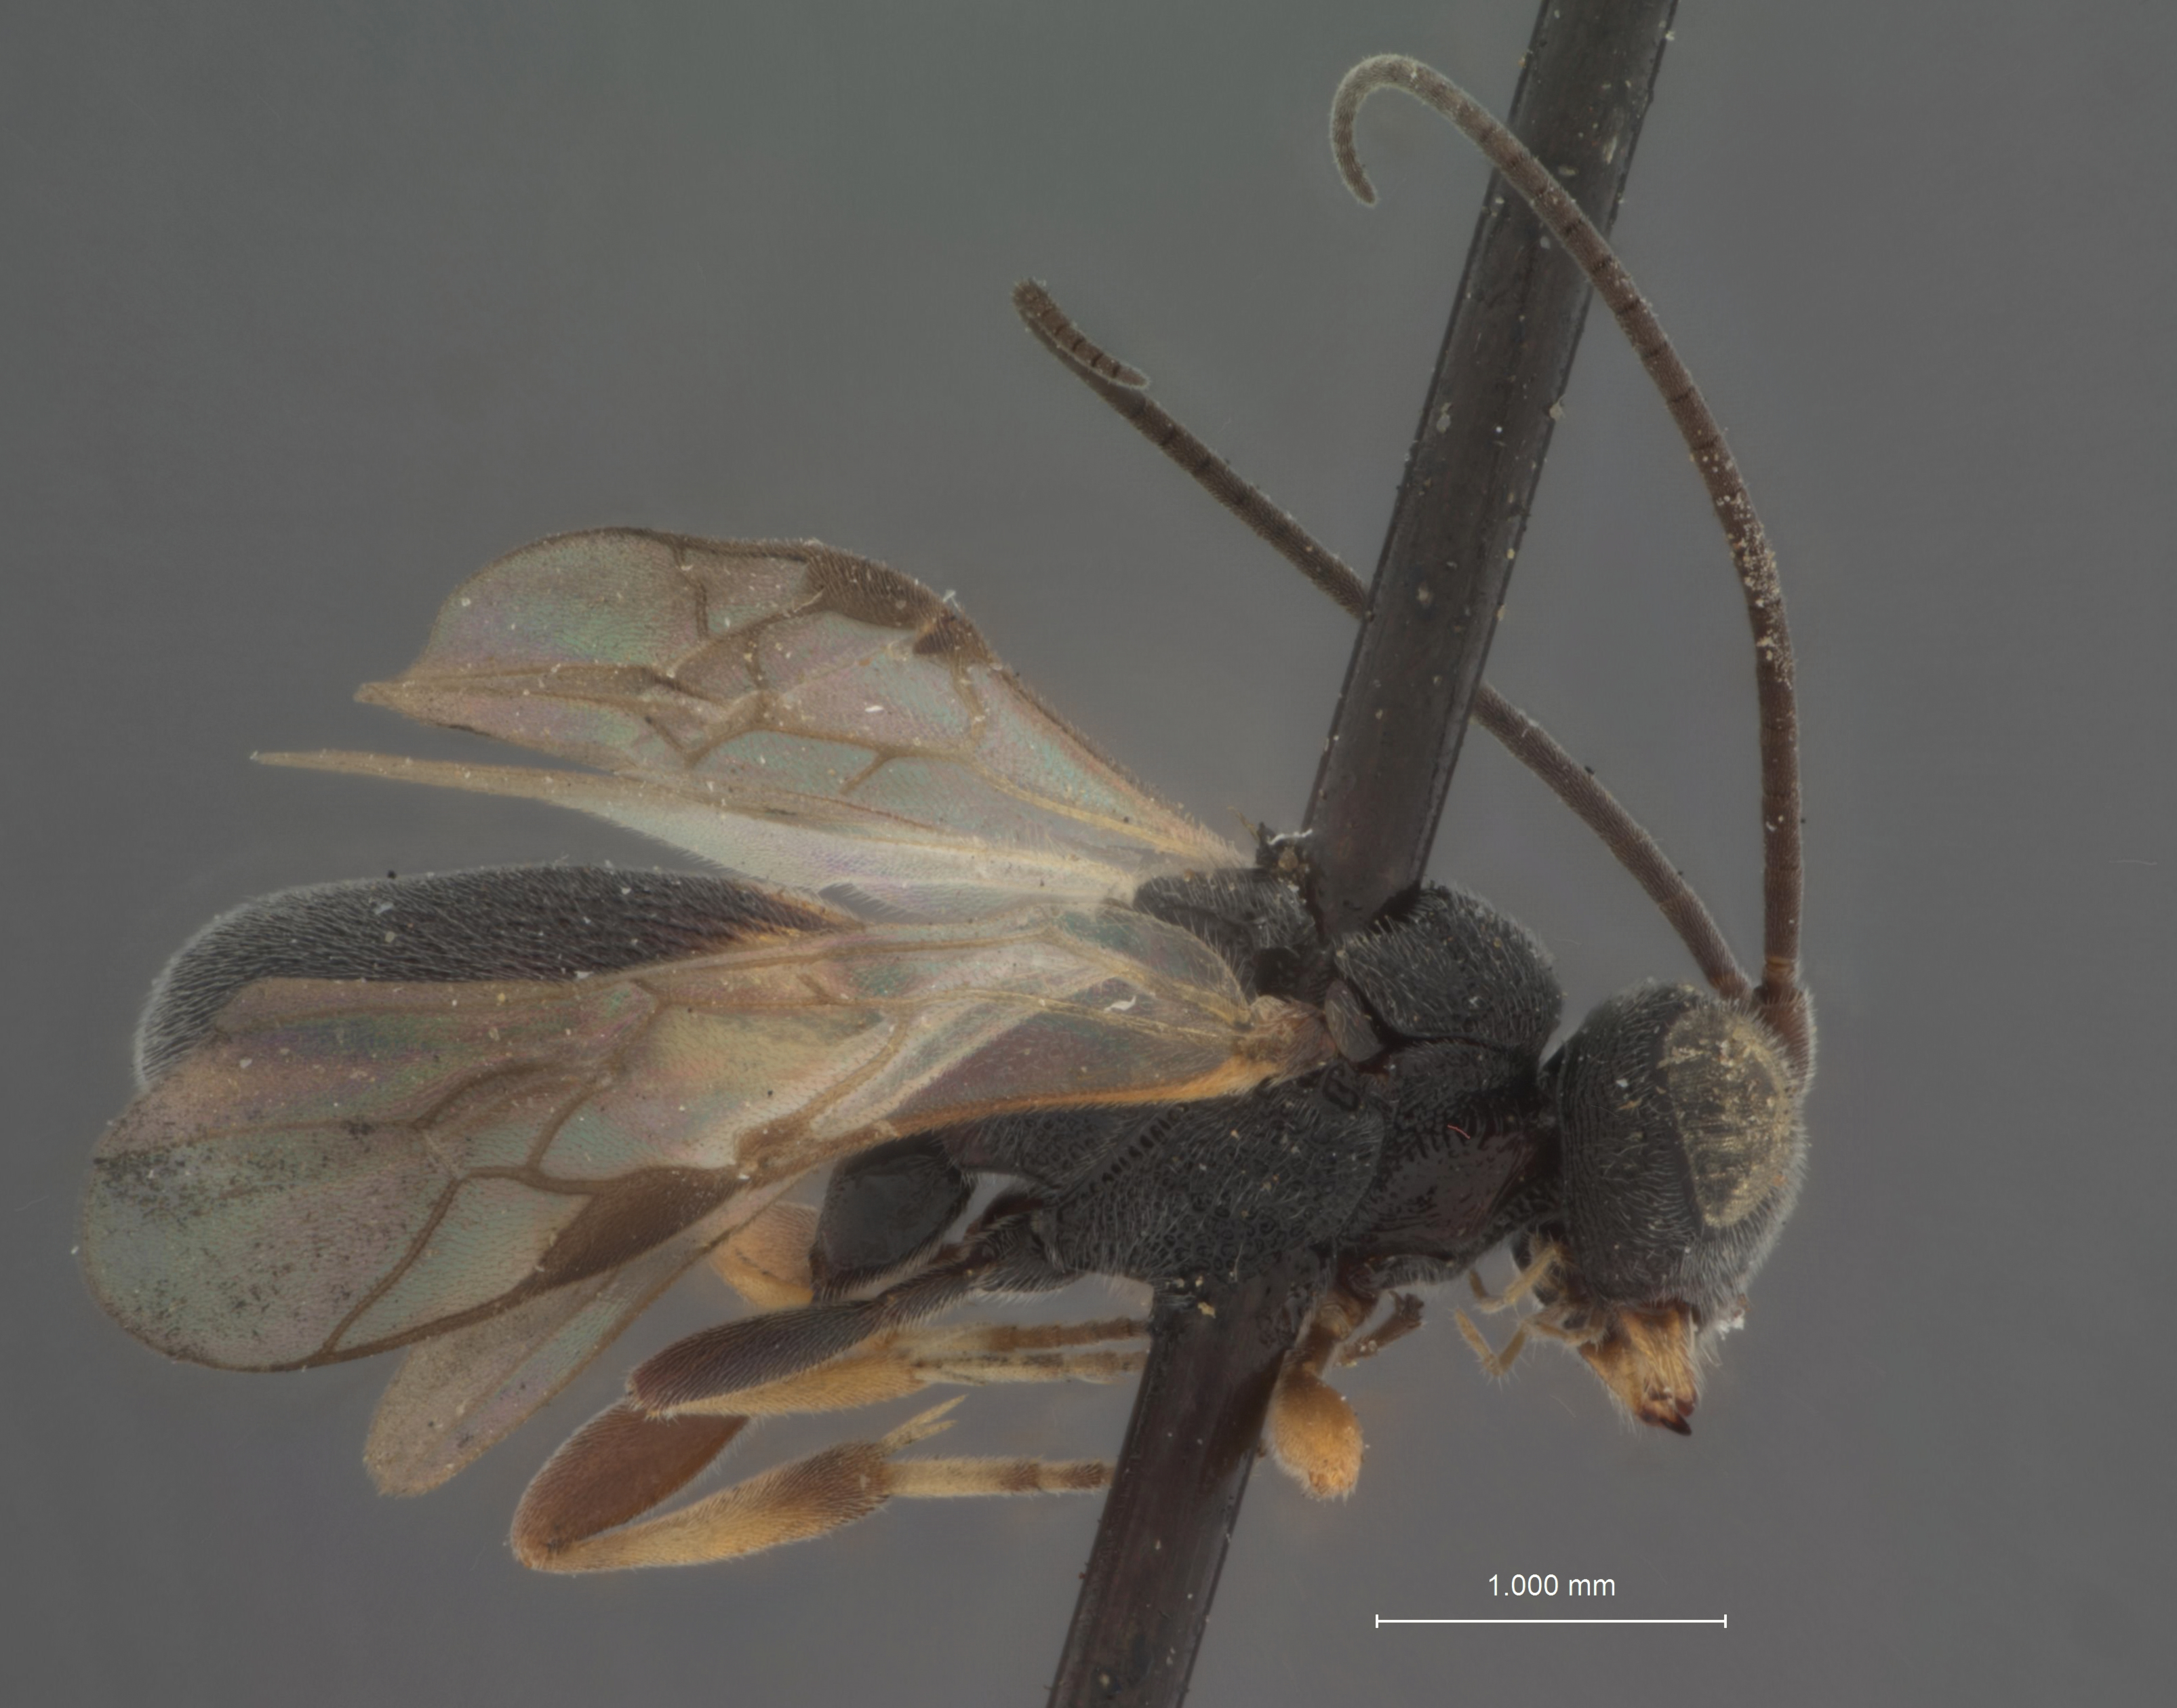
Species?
Chelonus mysticorum
